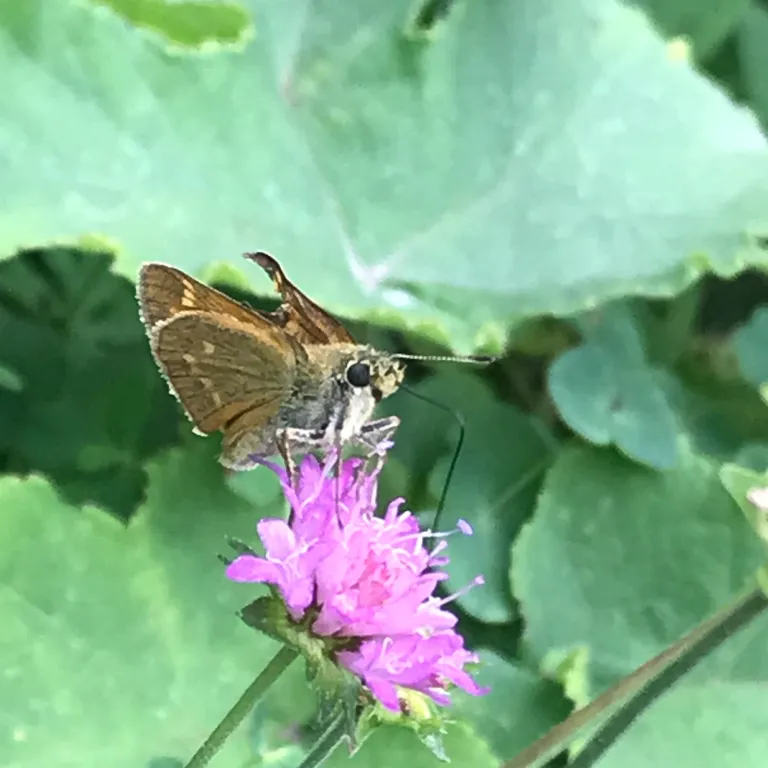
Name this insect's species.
Ochlodes sylvanus (also Ochlodes venata)
